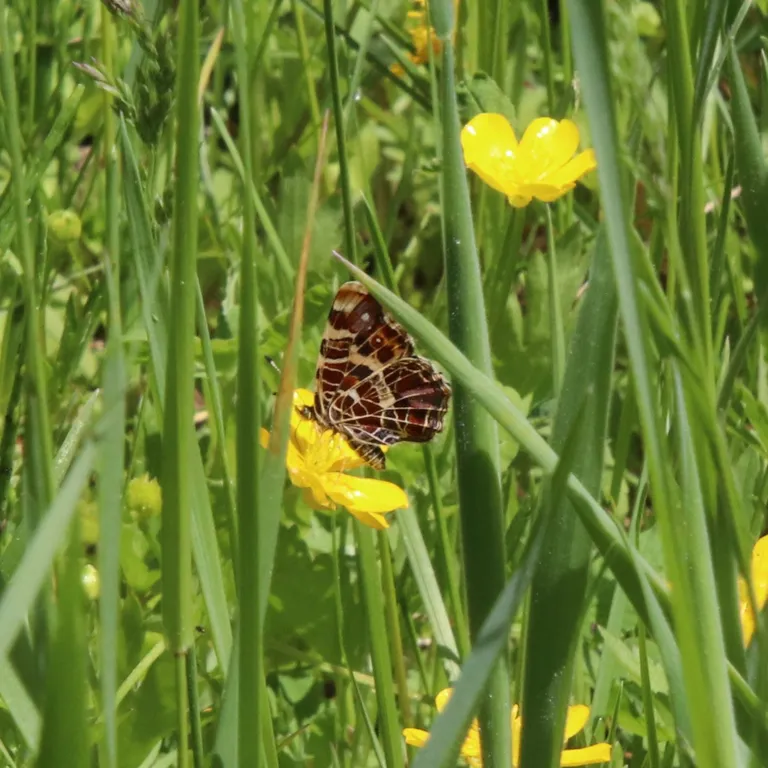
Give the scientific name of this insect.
Araschnia levana
